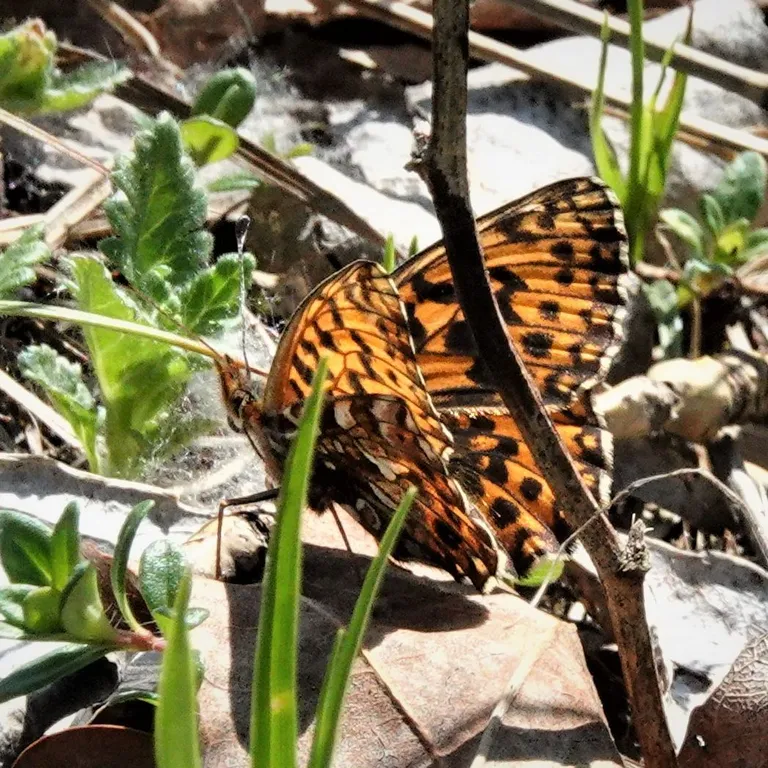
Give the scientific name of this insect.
Boloria dia
